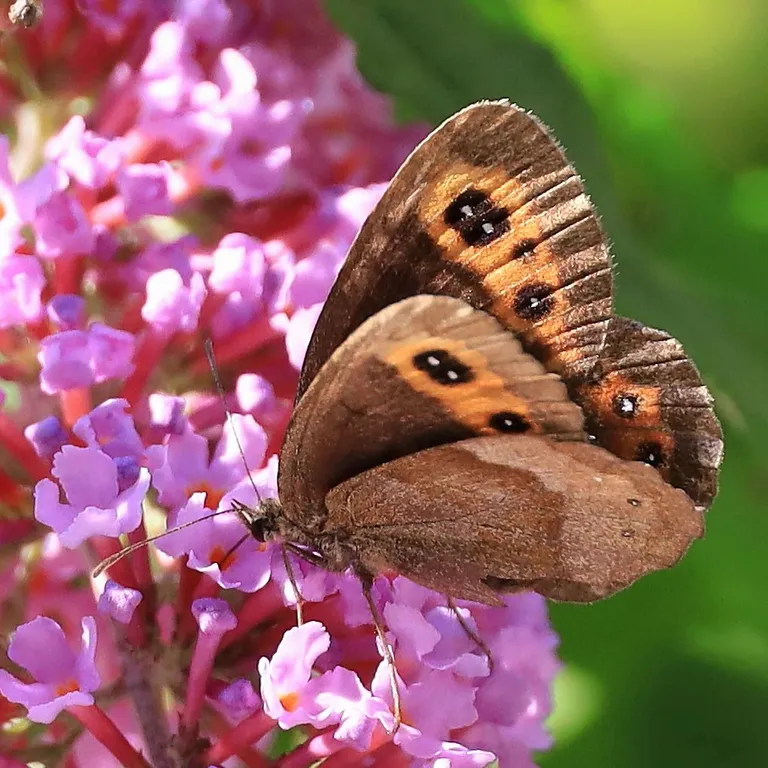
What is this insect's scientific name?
Erebia aethiops
